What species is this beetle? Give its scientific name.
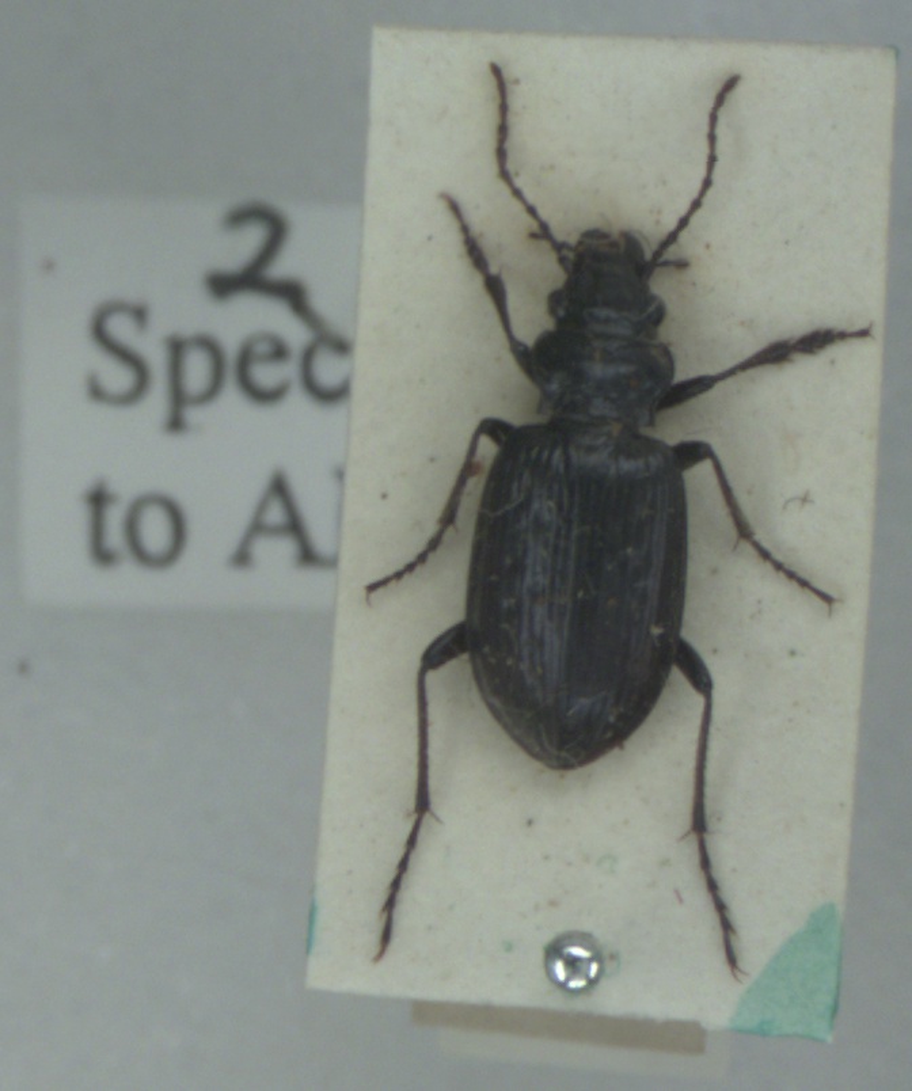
Pelophila borealis
